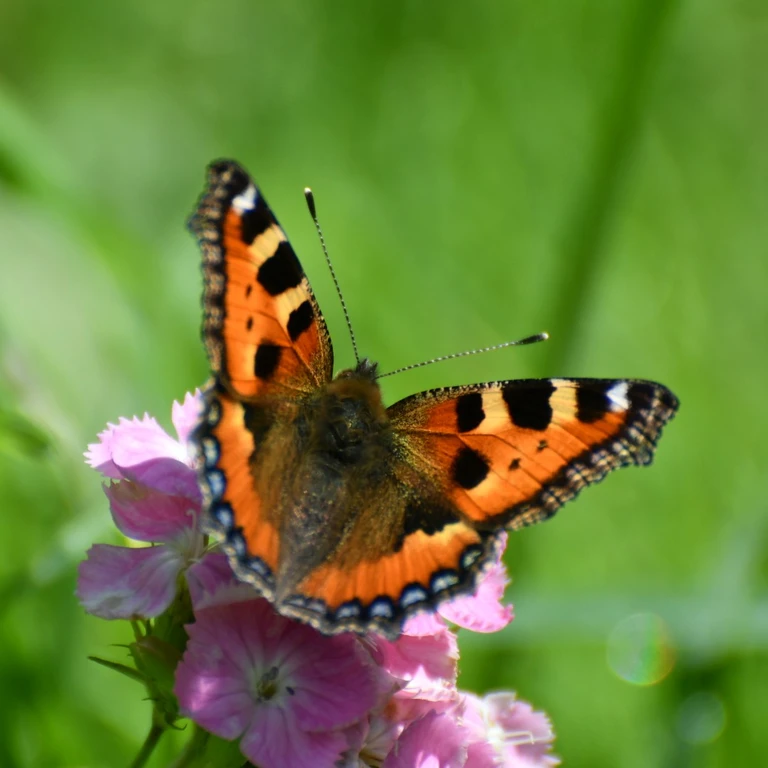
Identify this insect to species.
Aglais urticae
